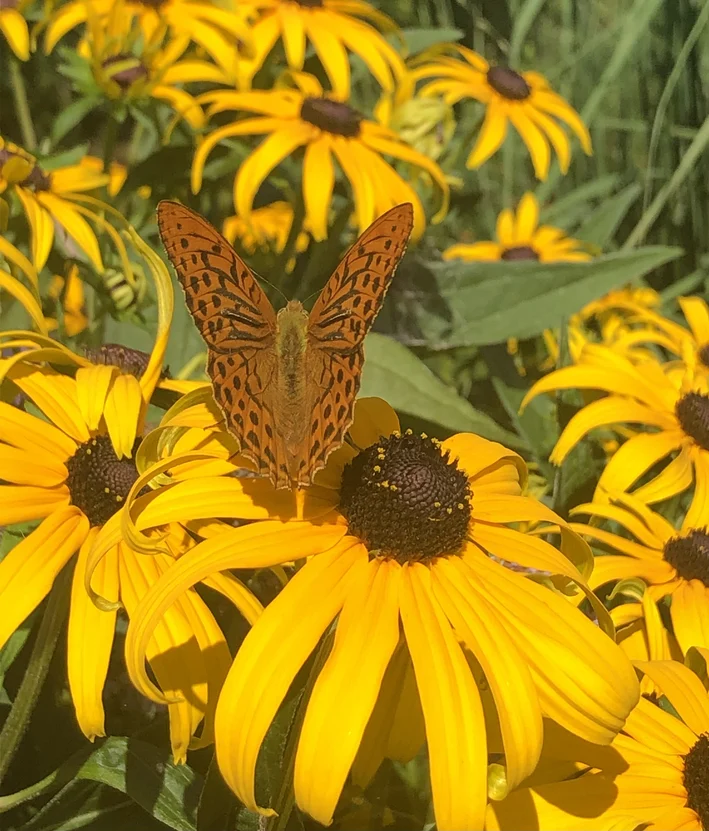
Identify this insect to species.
Argynnis paphia
